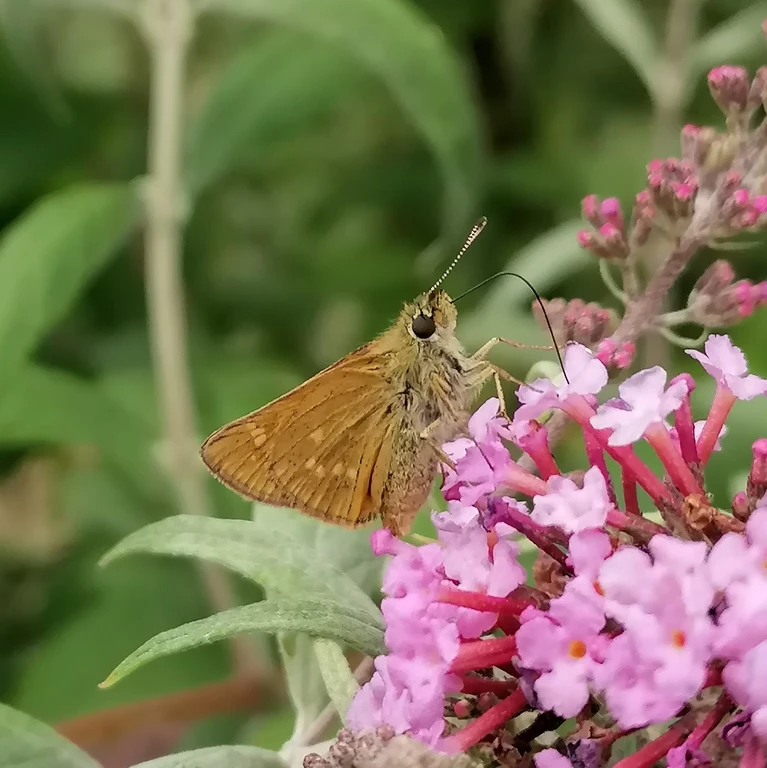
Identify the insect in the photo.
Ochlodes sylvanus (also Ochlodes venata)
